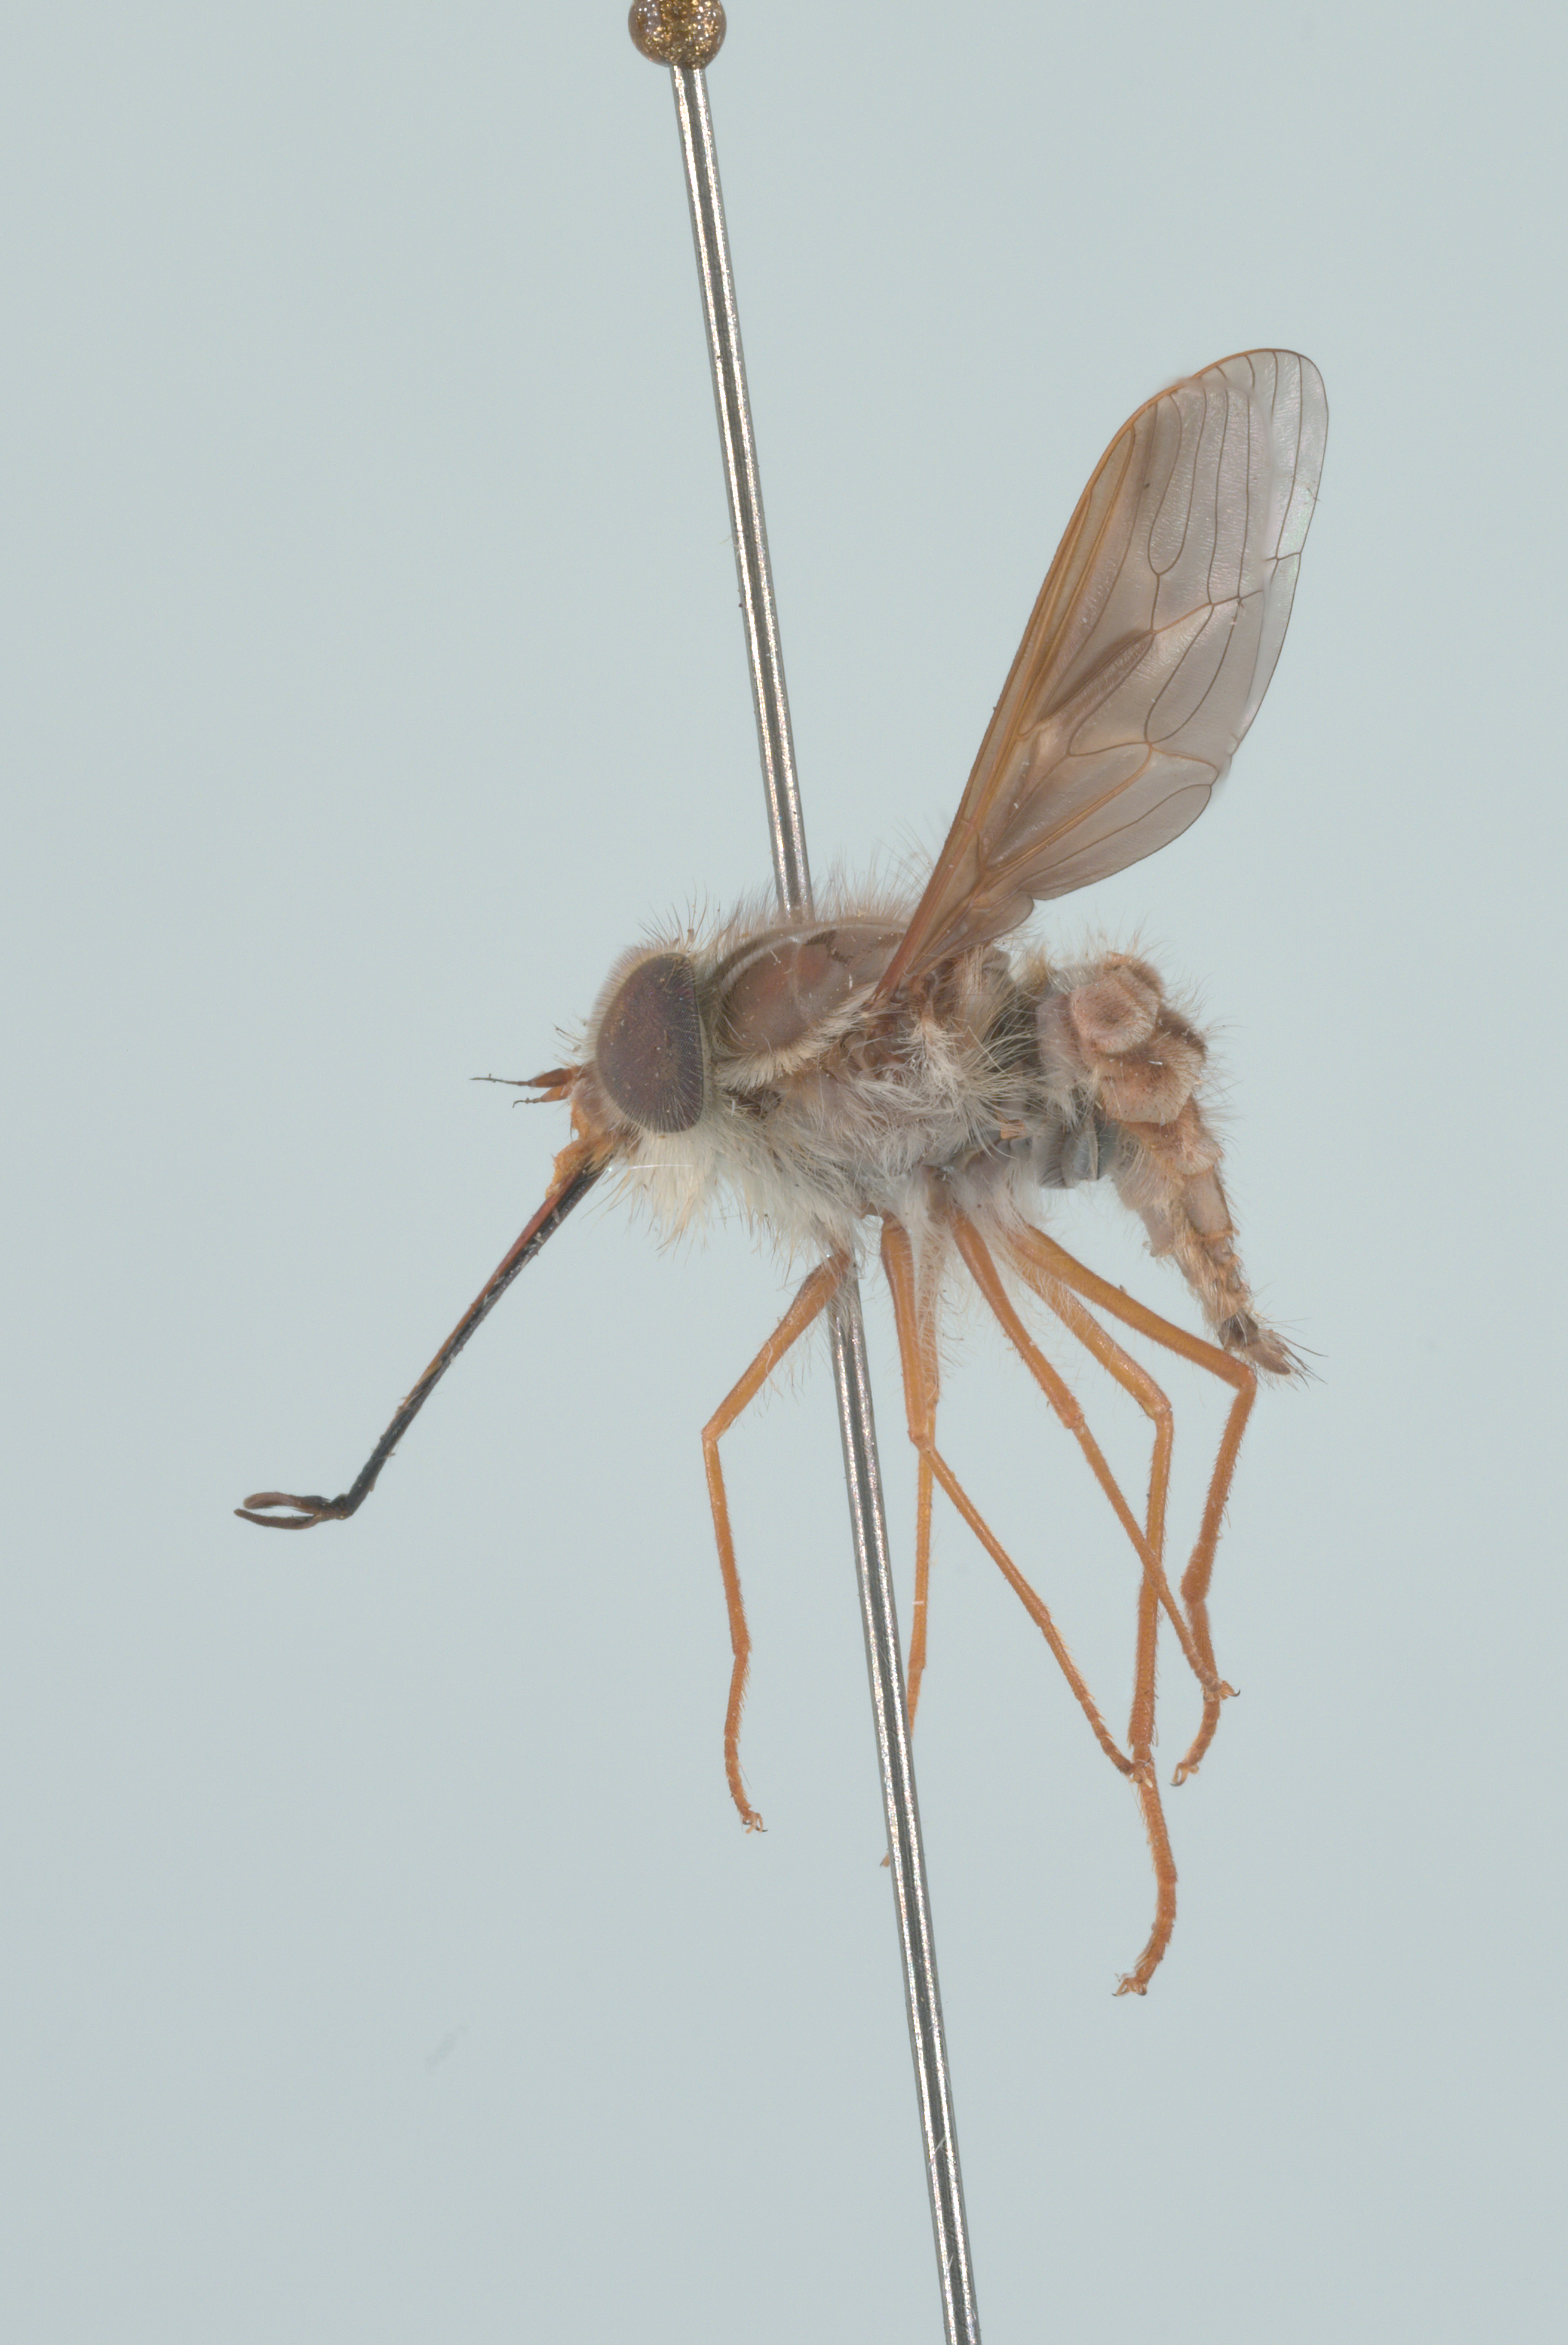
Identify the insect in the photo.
Hirmoneura nubipennis (also Trichophthalma nubipennis)
